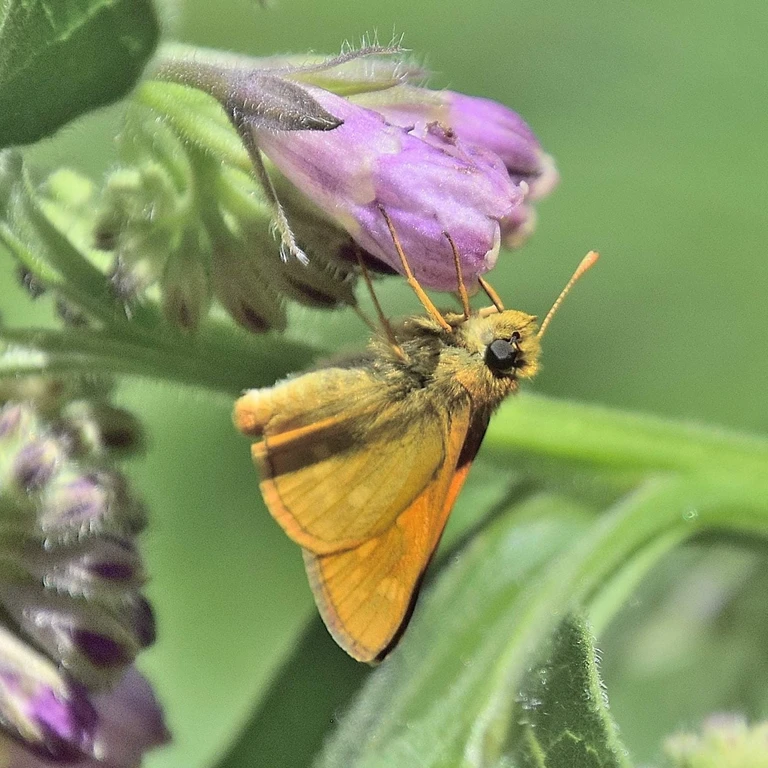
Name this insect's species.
Ochlodes sylvanus (also Ochlodes venata)
